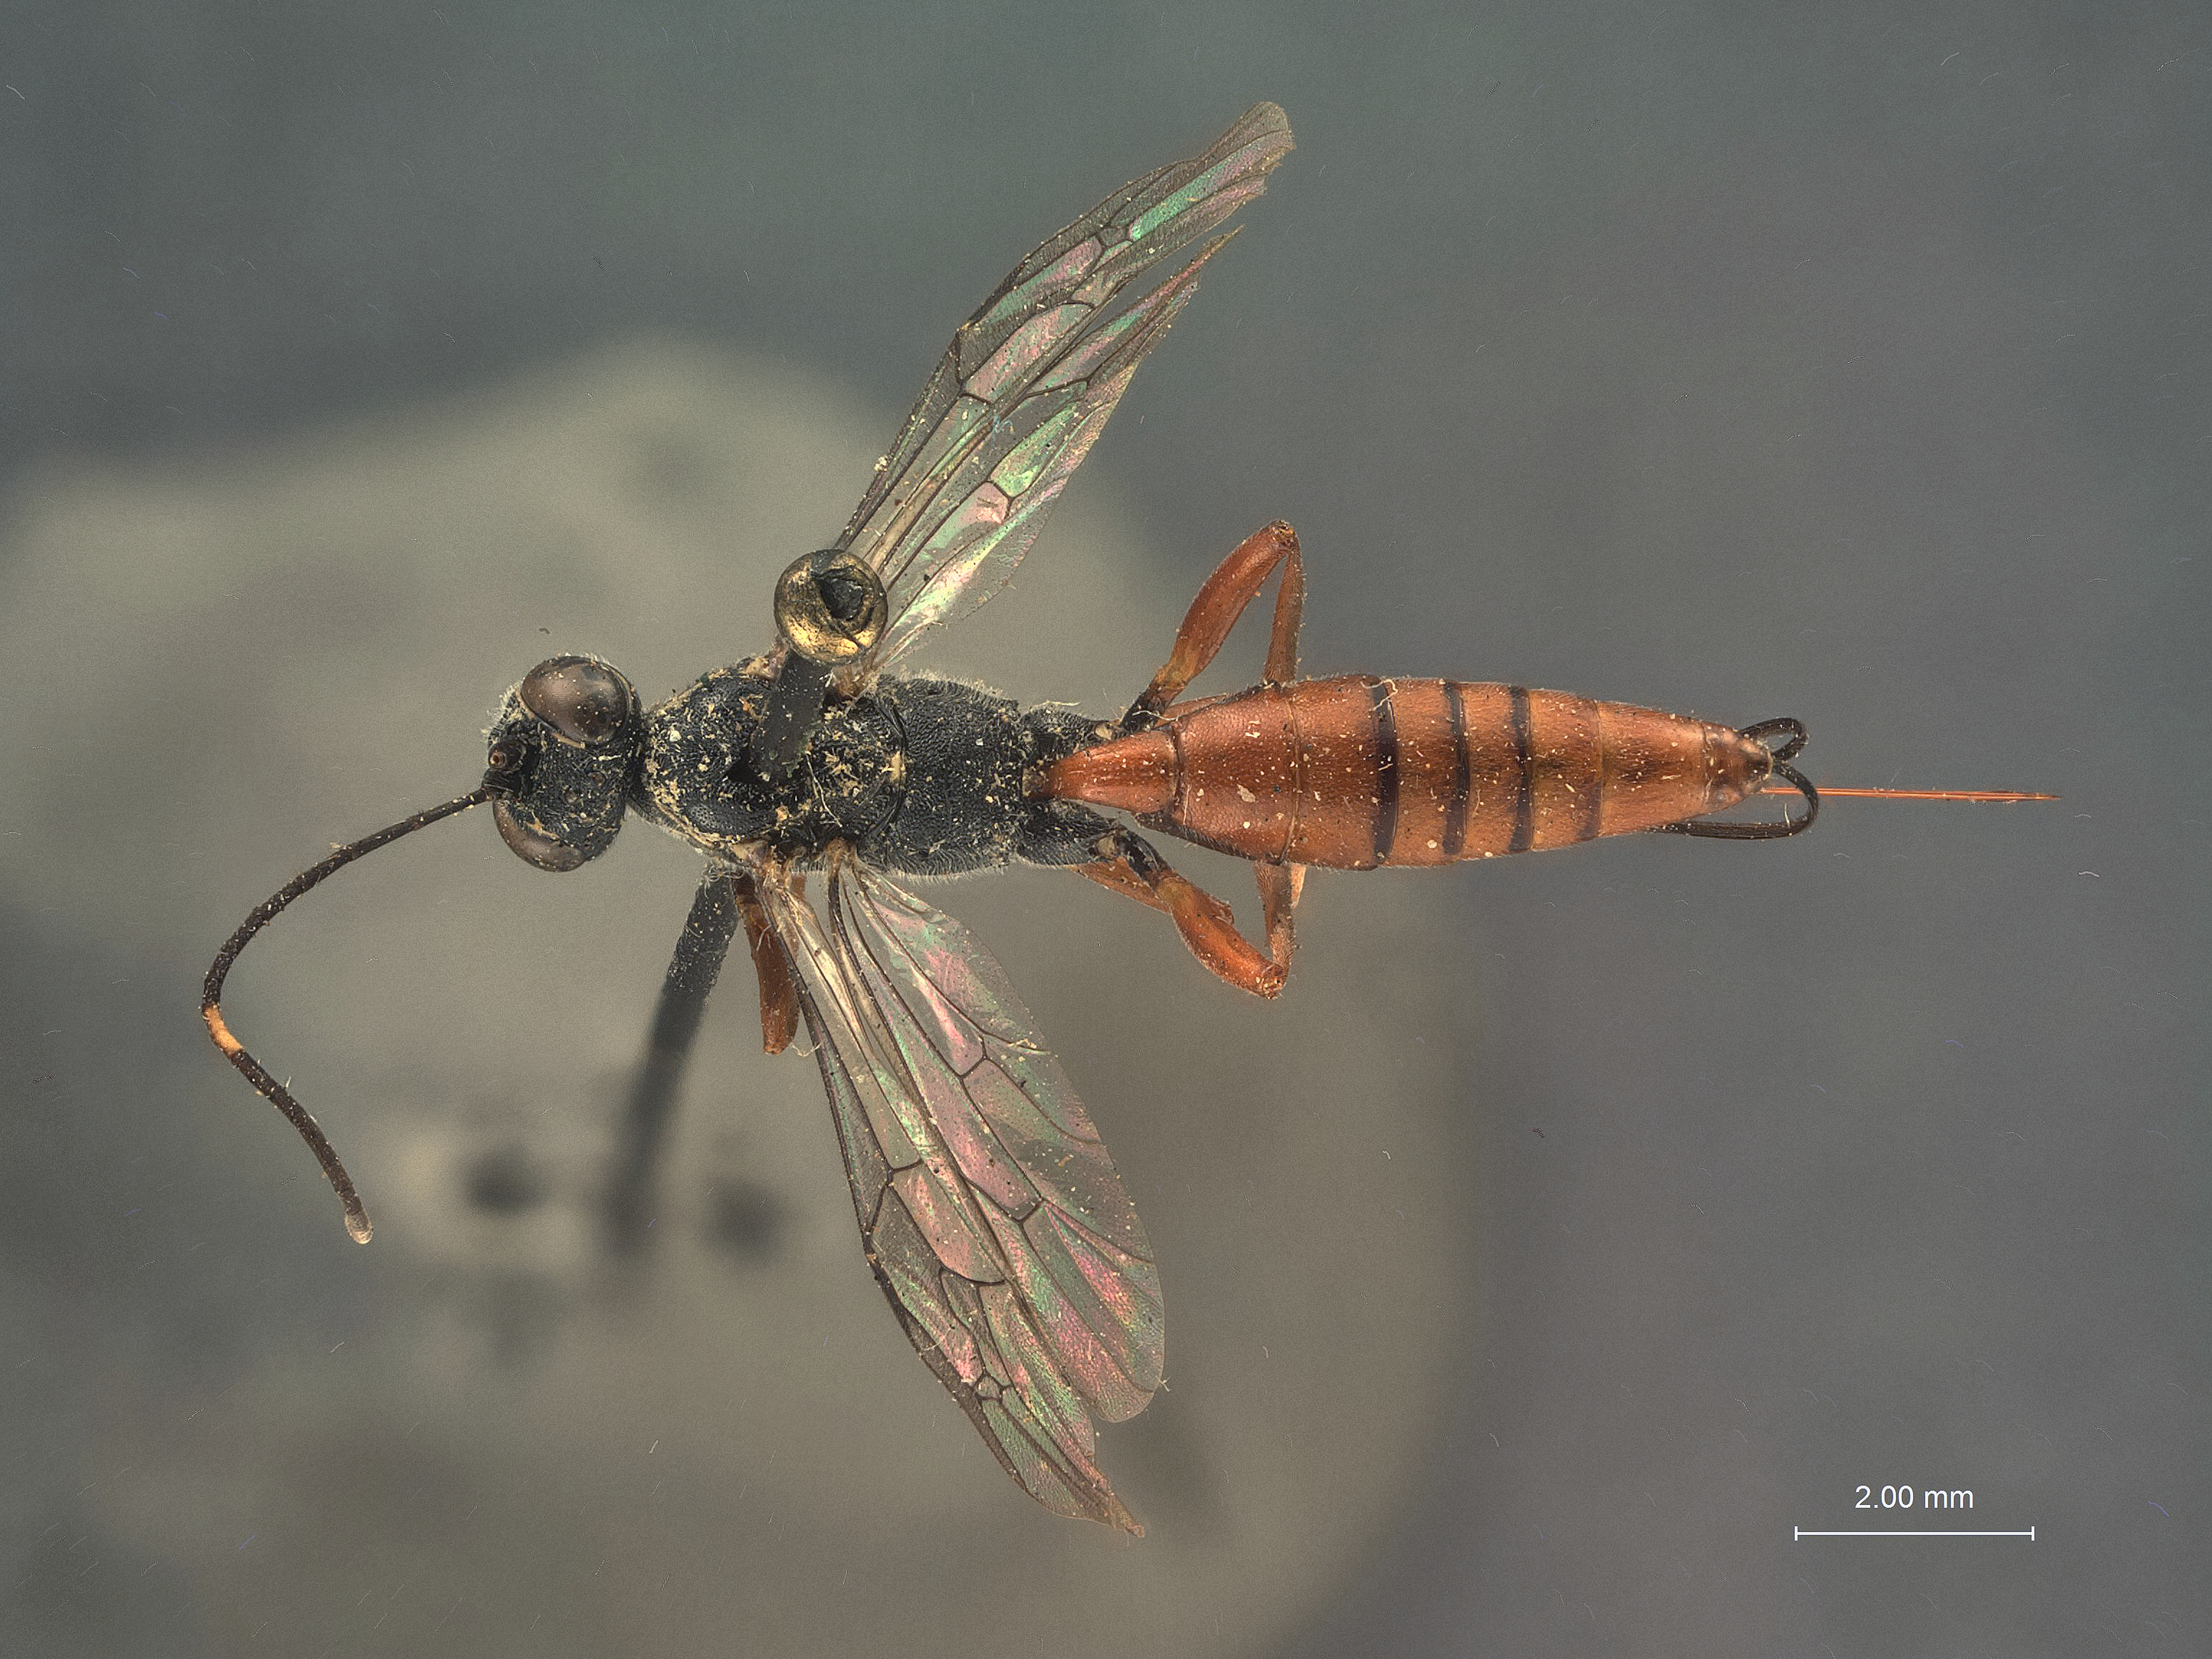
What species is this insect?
Cryptohelcostizus rufigaster
